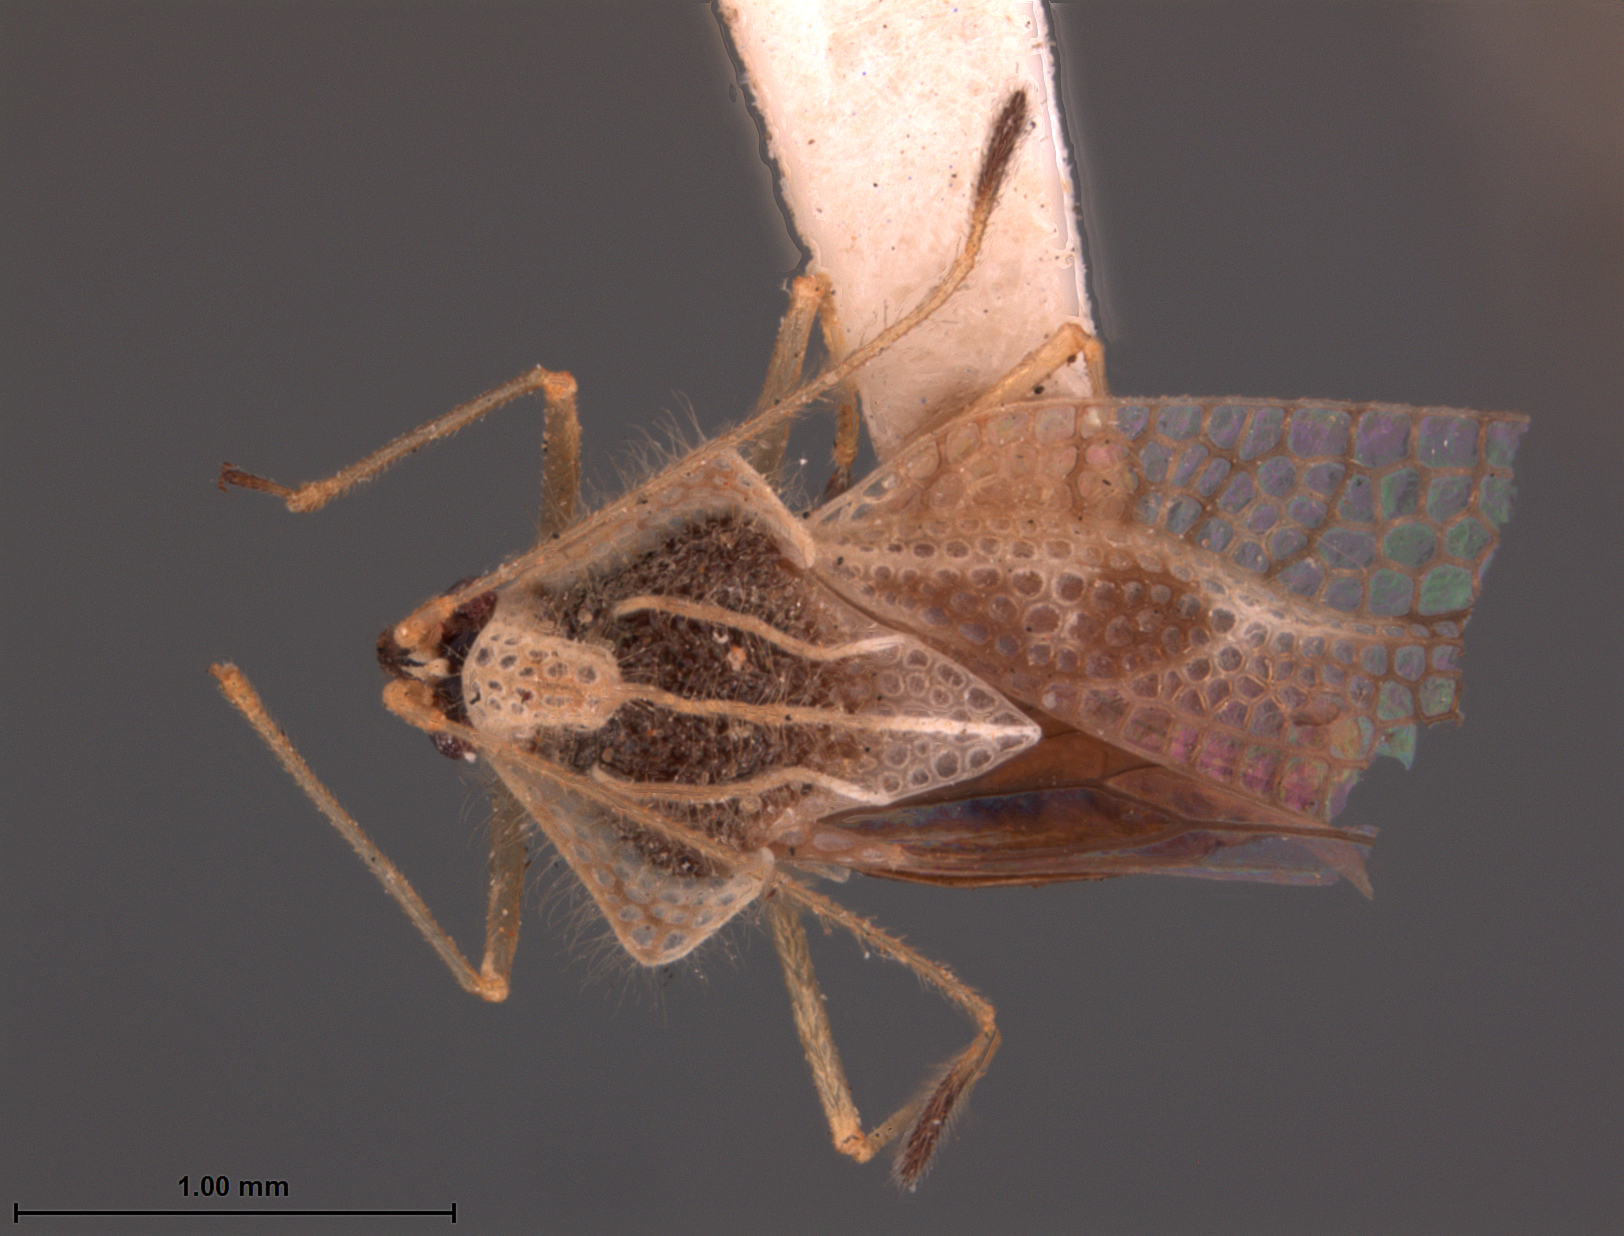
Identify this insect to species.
Gargaphia angulata
